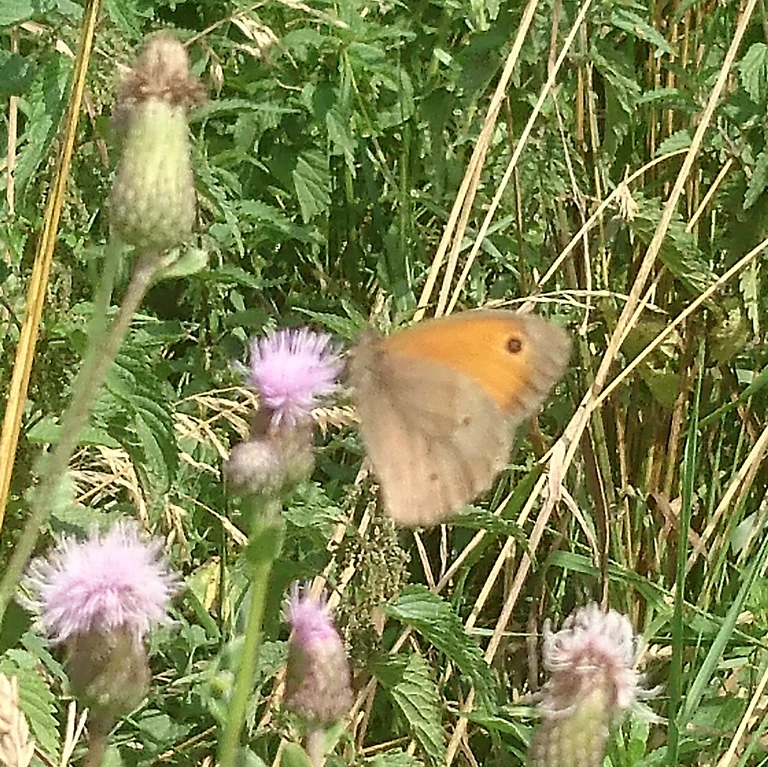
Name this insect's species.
Maniola jurtina
